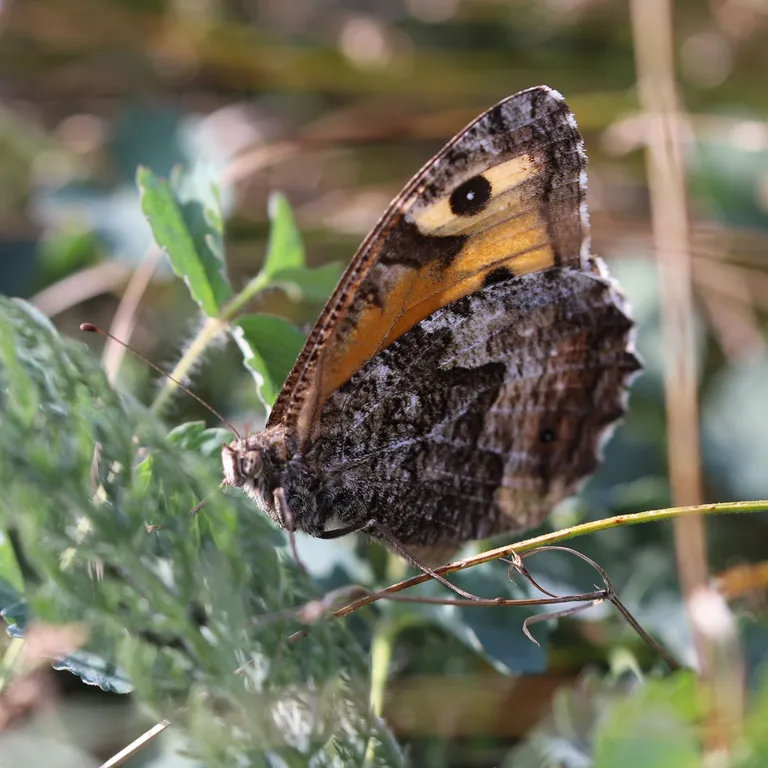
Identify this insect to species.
Hipparchia semele
